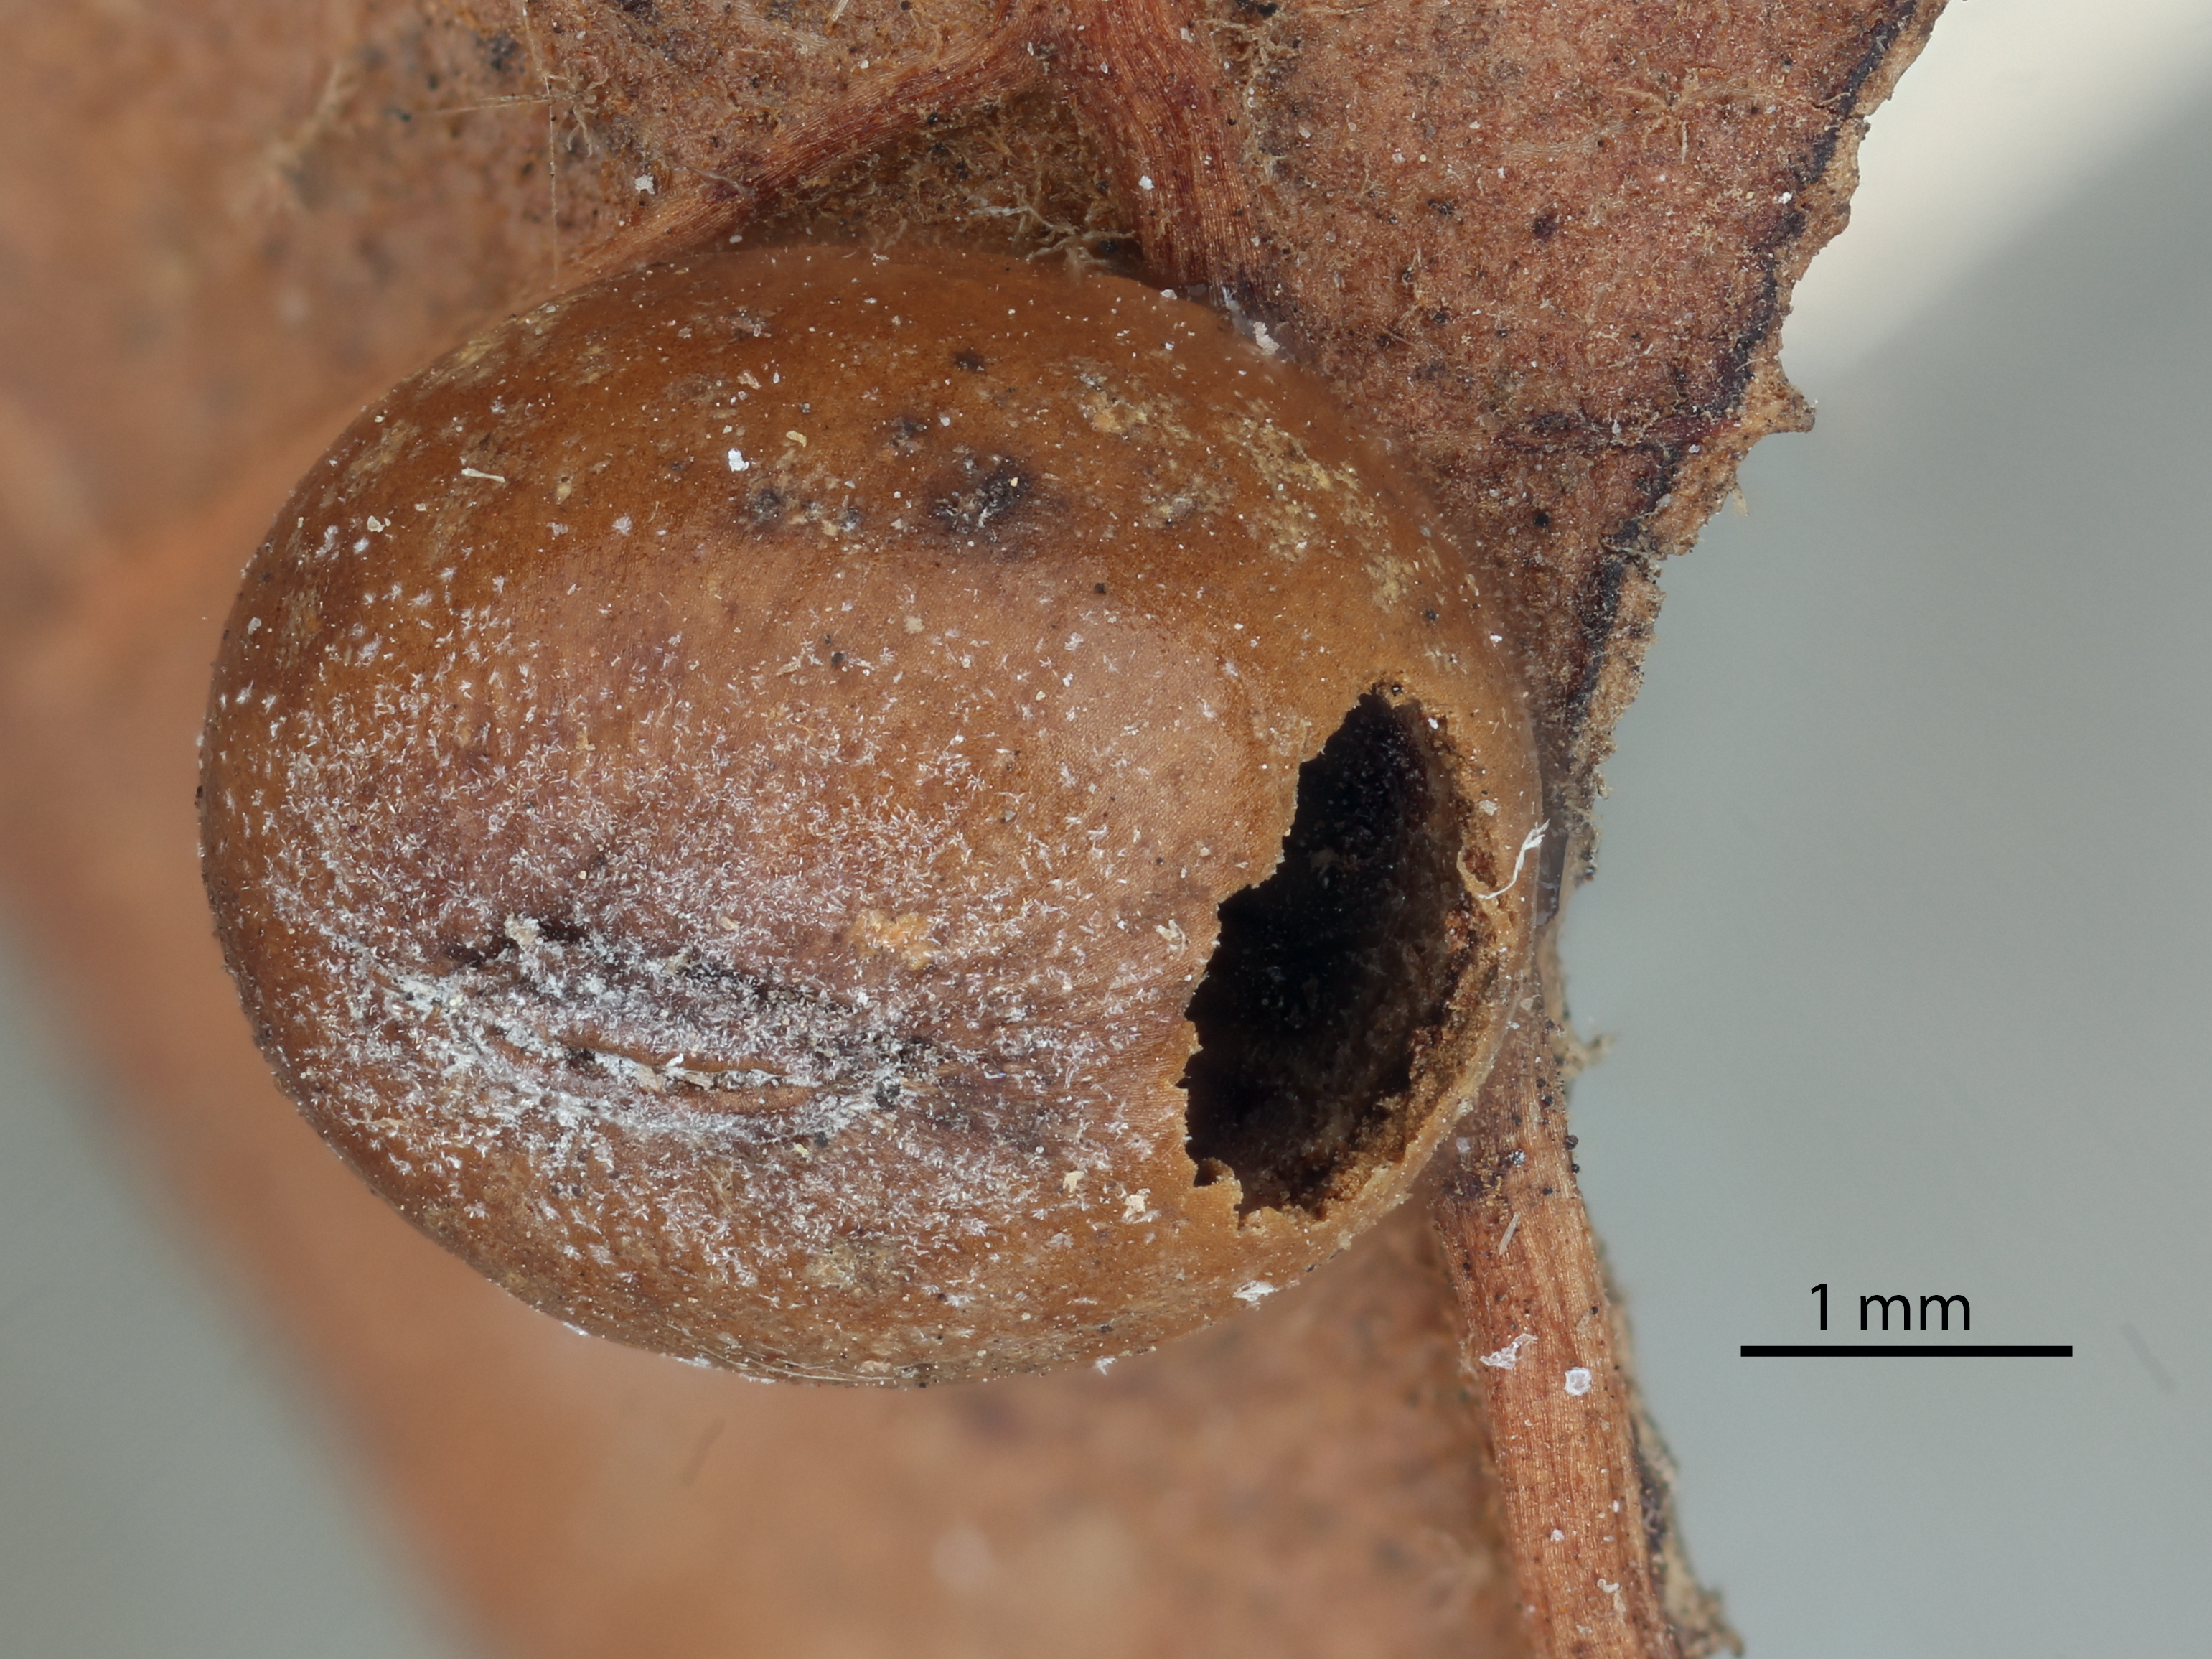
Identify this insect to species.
Andricus rileyi
